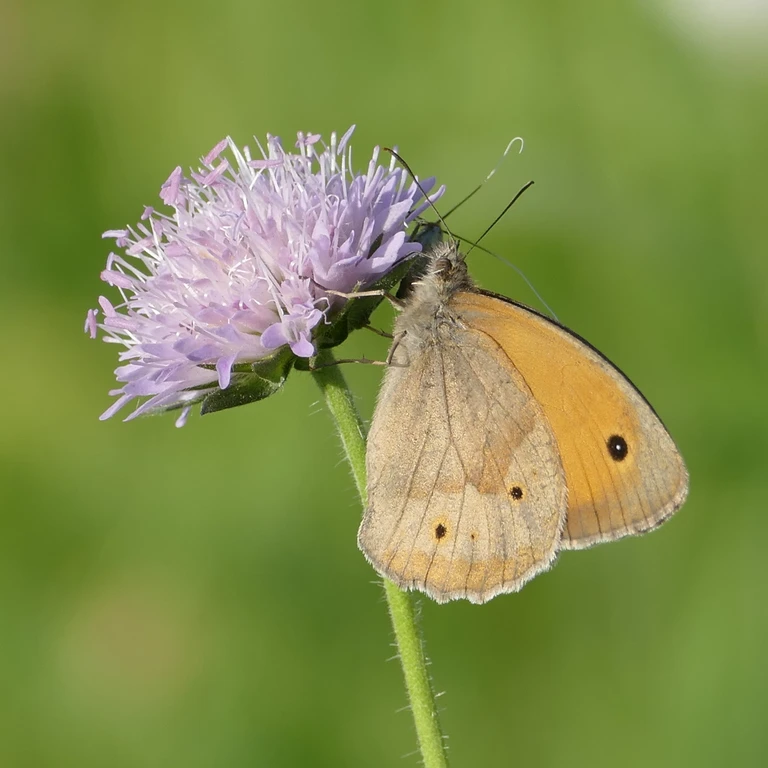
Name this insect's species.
Maniola jurtina
